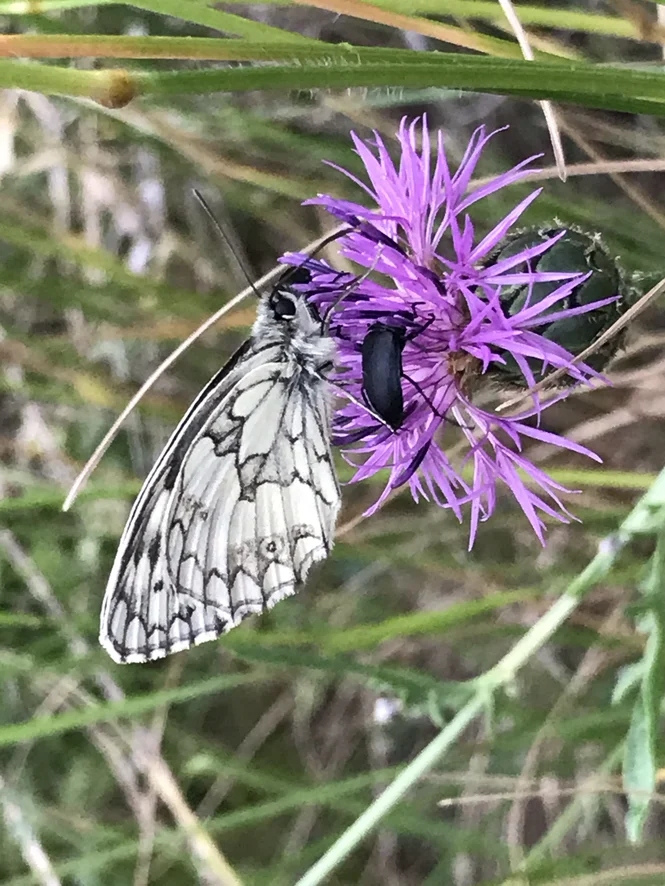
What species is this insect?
Melanargia galathea
